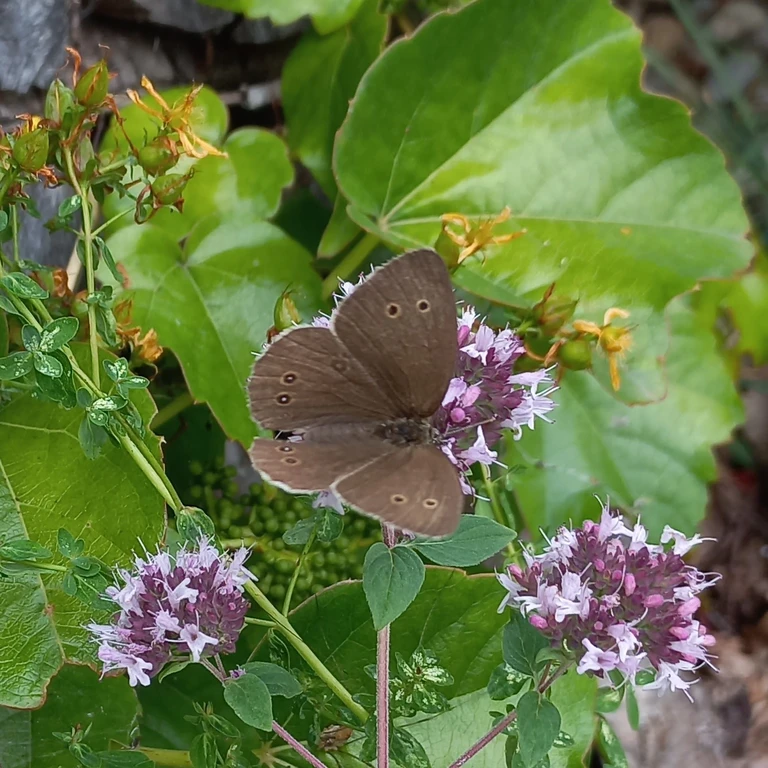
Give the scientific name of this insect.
Aphantopus hyperantus
